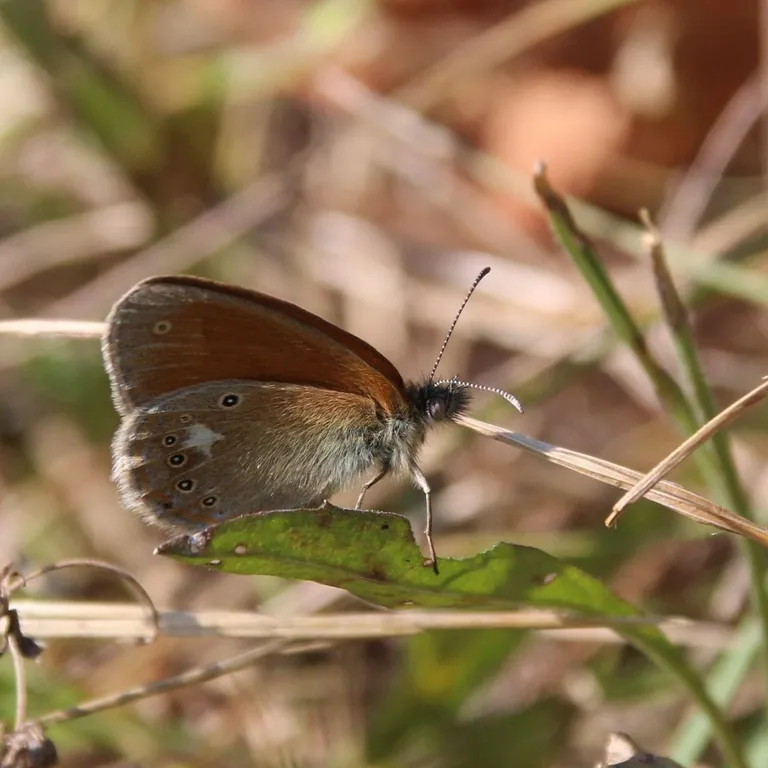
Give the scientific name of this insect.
Coenonympha glycerion (also Coenonympha iphis)
